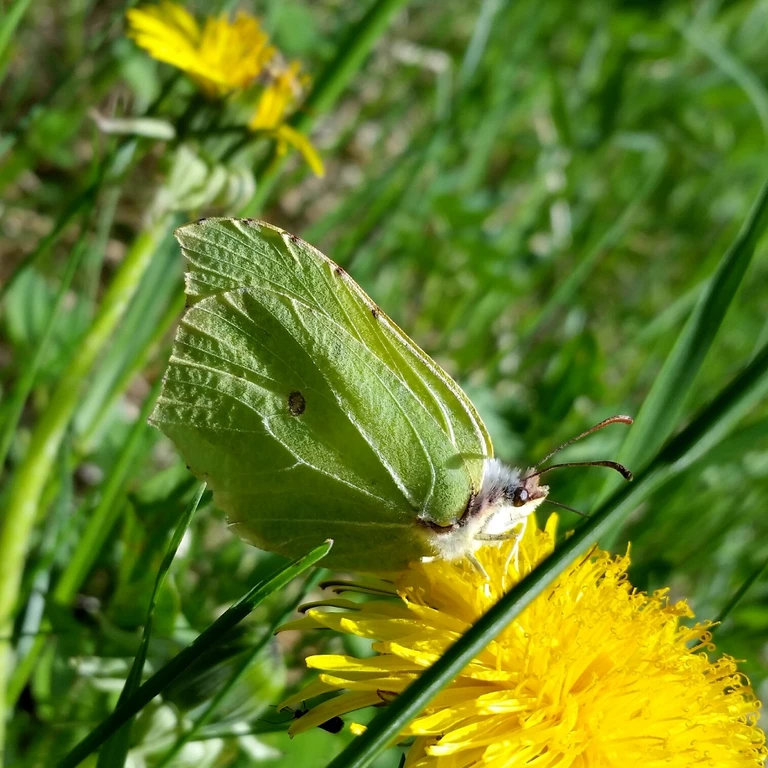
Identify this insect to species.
Gonepteryx rhamni
